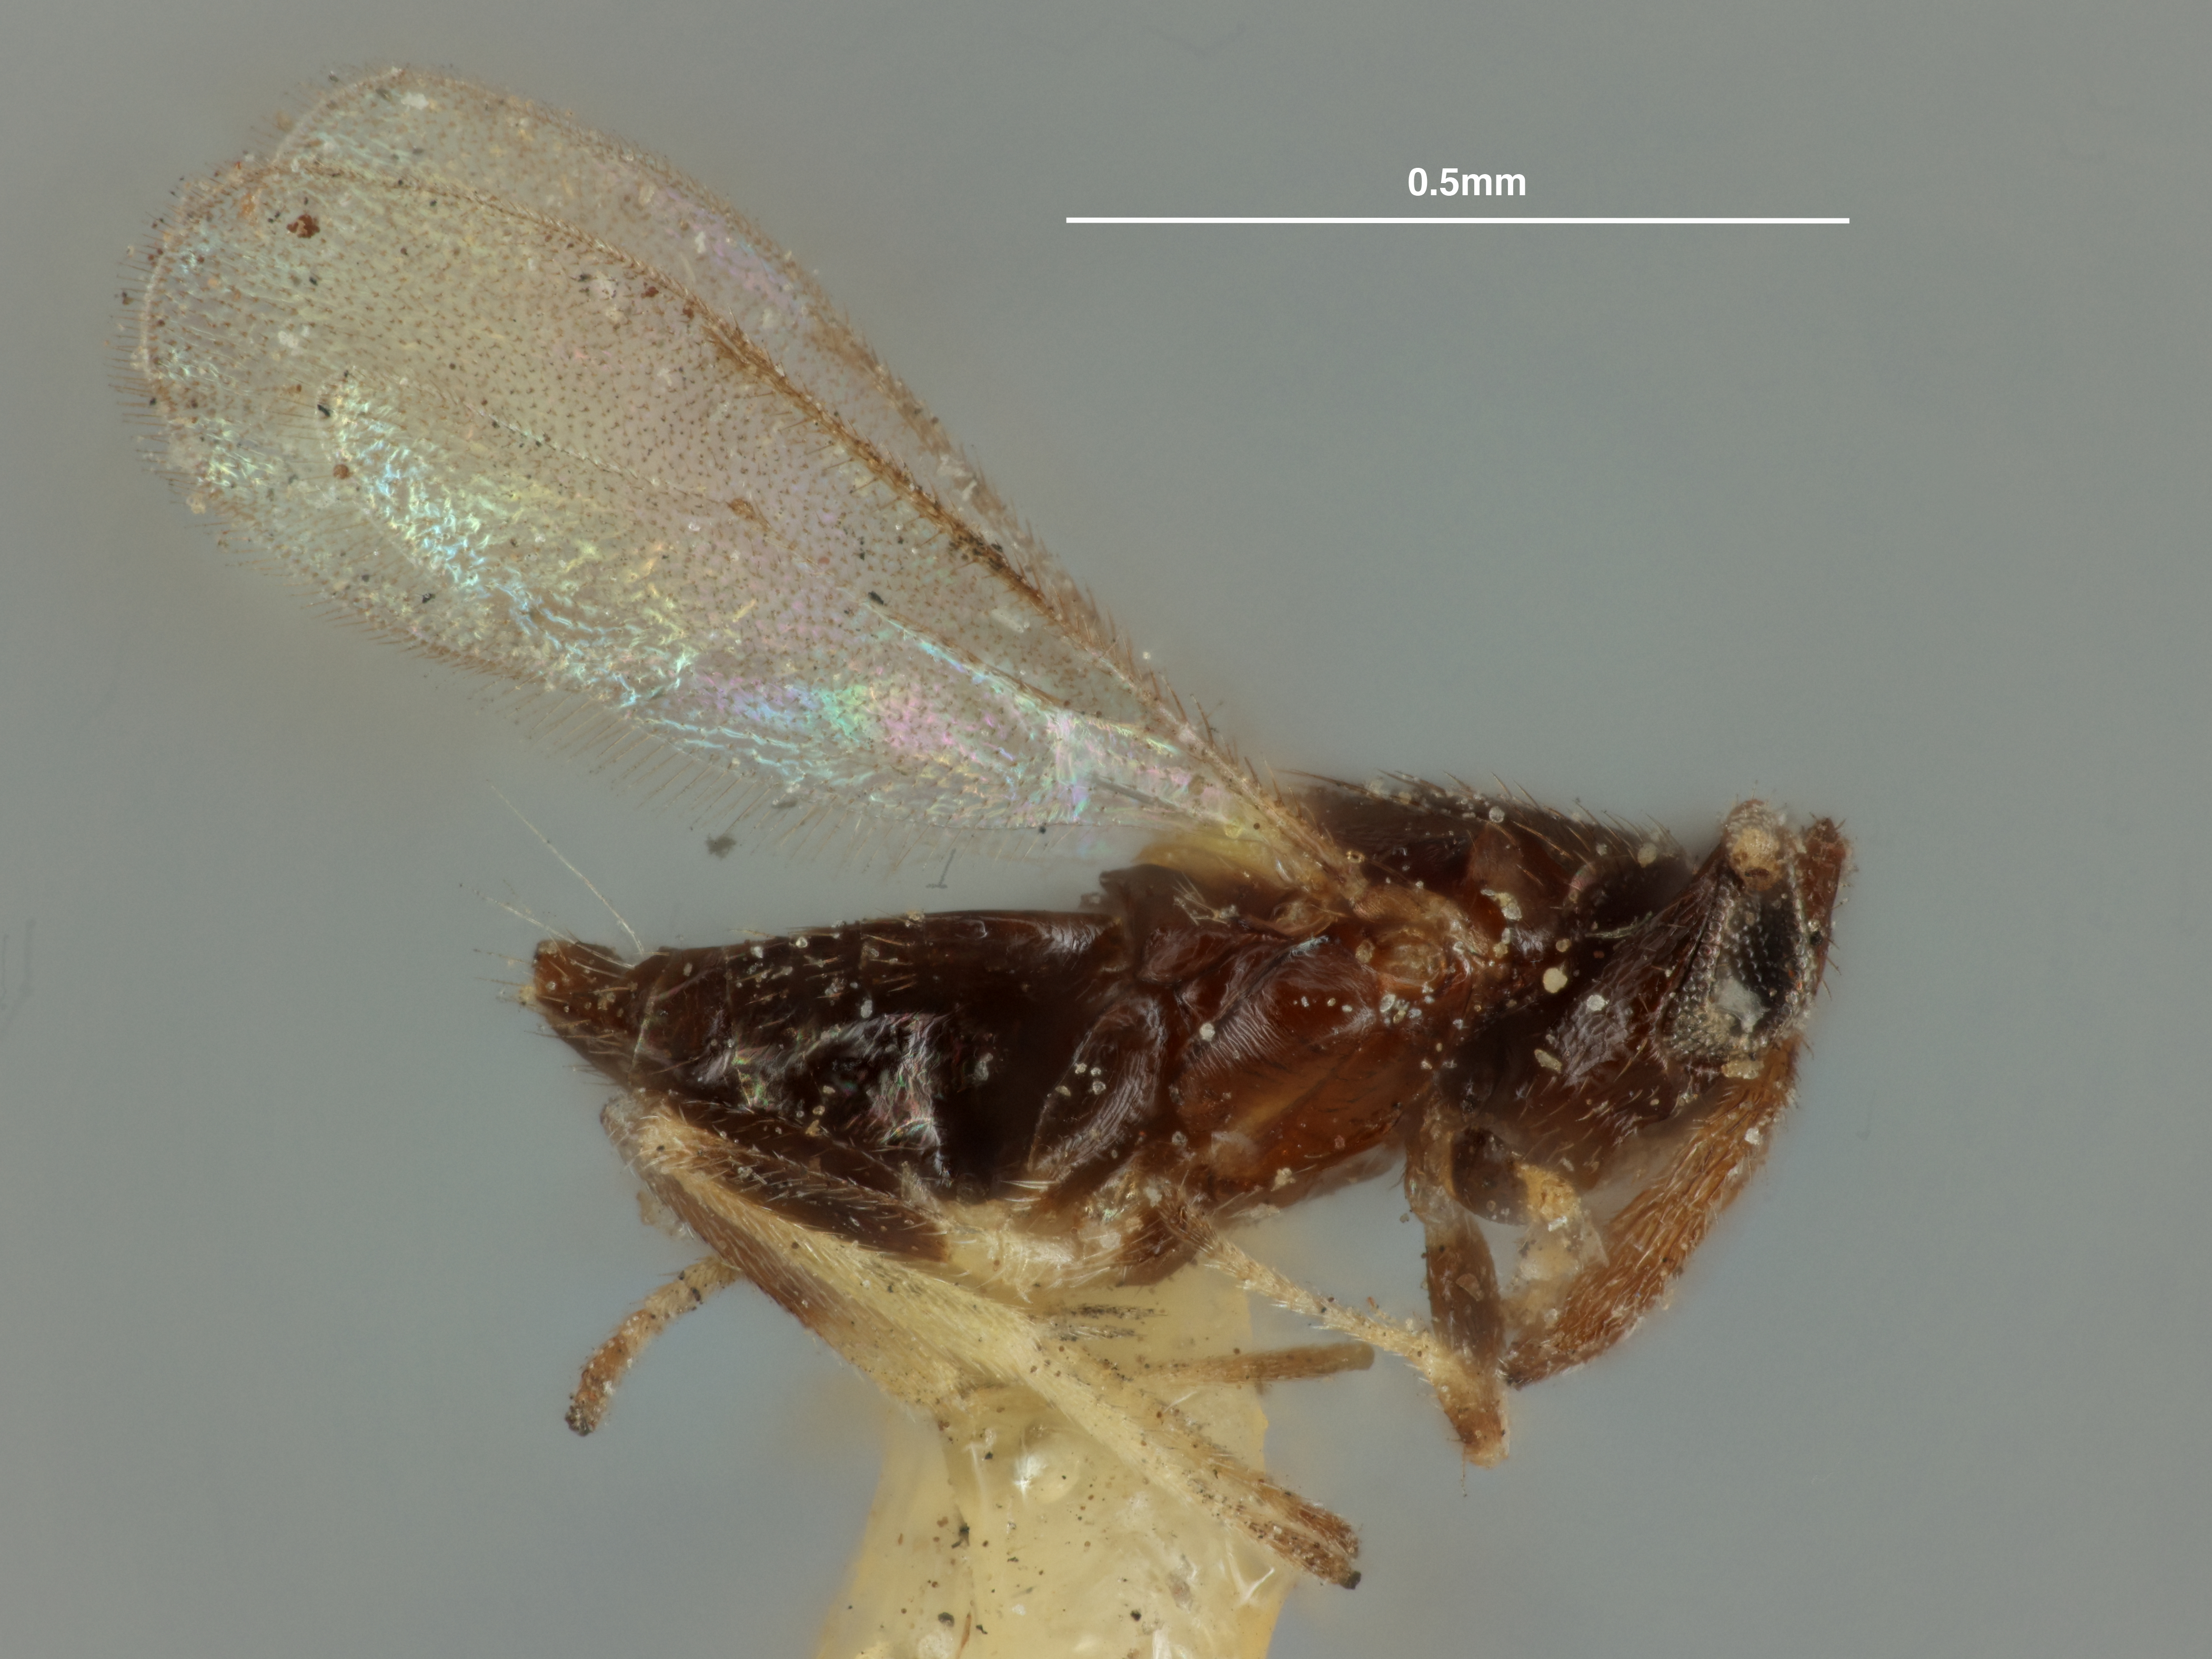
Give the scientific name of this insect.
Coccophagus cognatus
